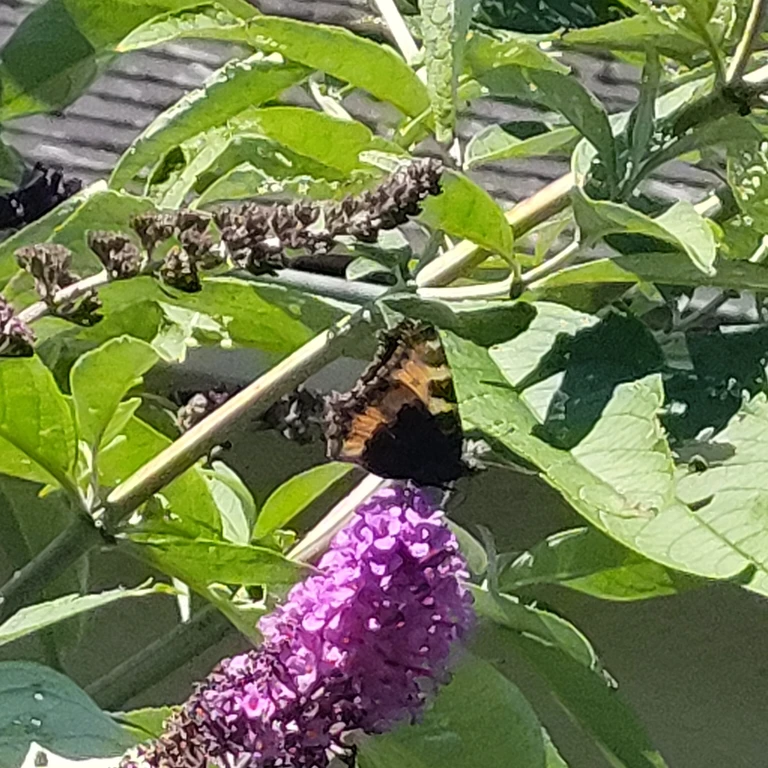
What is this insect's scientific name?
Aglais urticae
